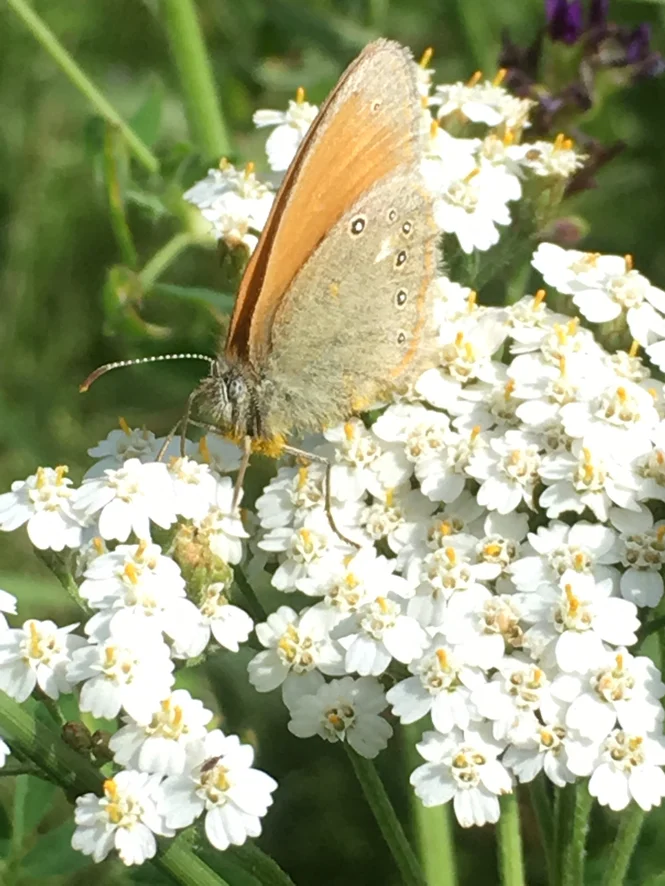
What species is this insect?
Coenonympha glycerion (also Coenonympha iphis)
